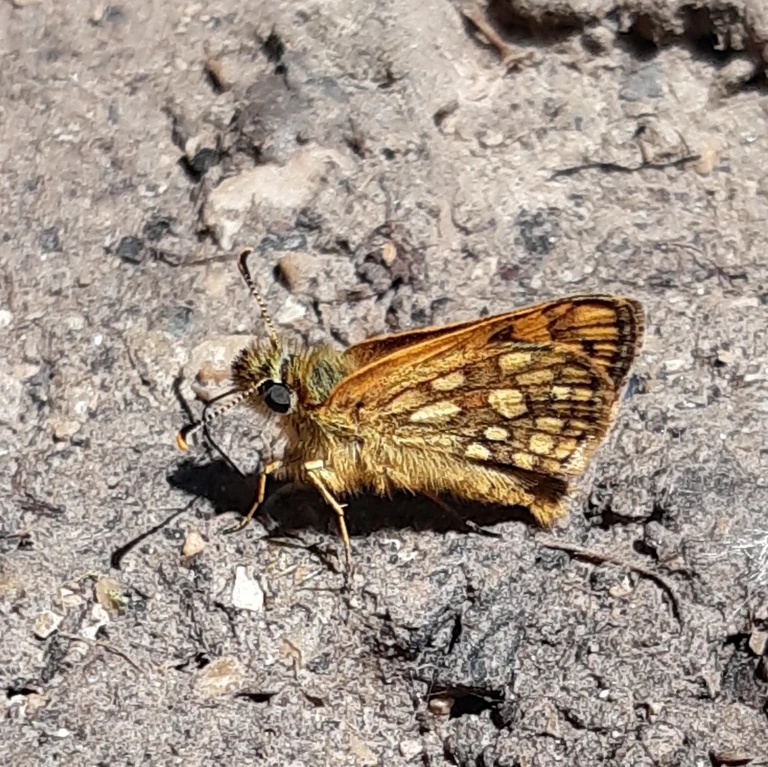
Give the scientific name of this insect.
Carterocephalus palaemon
